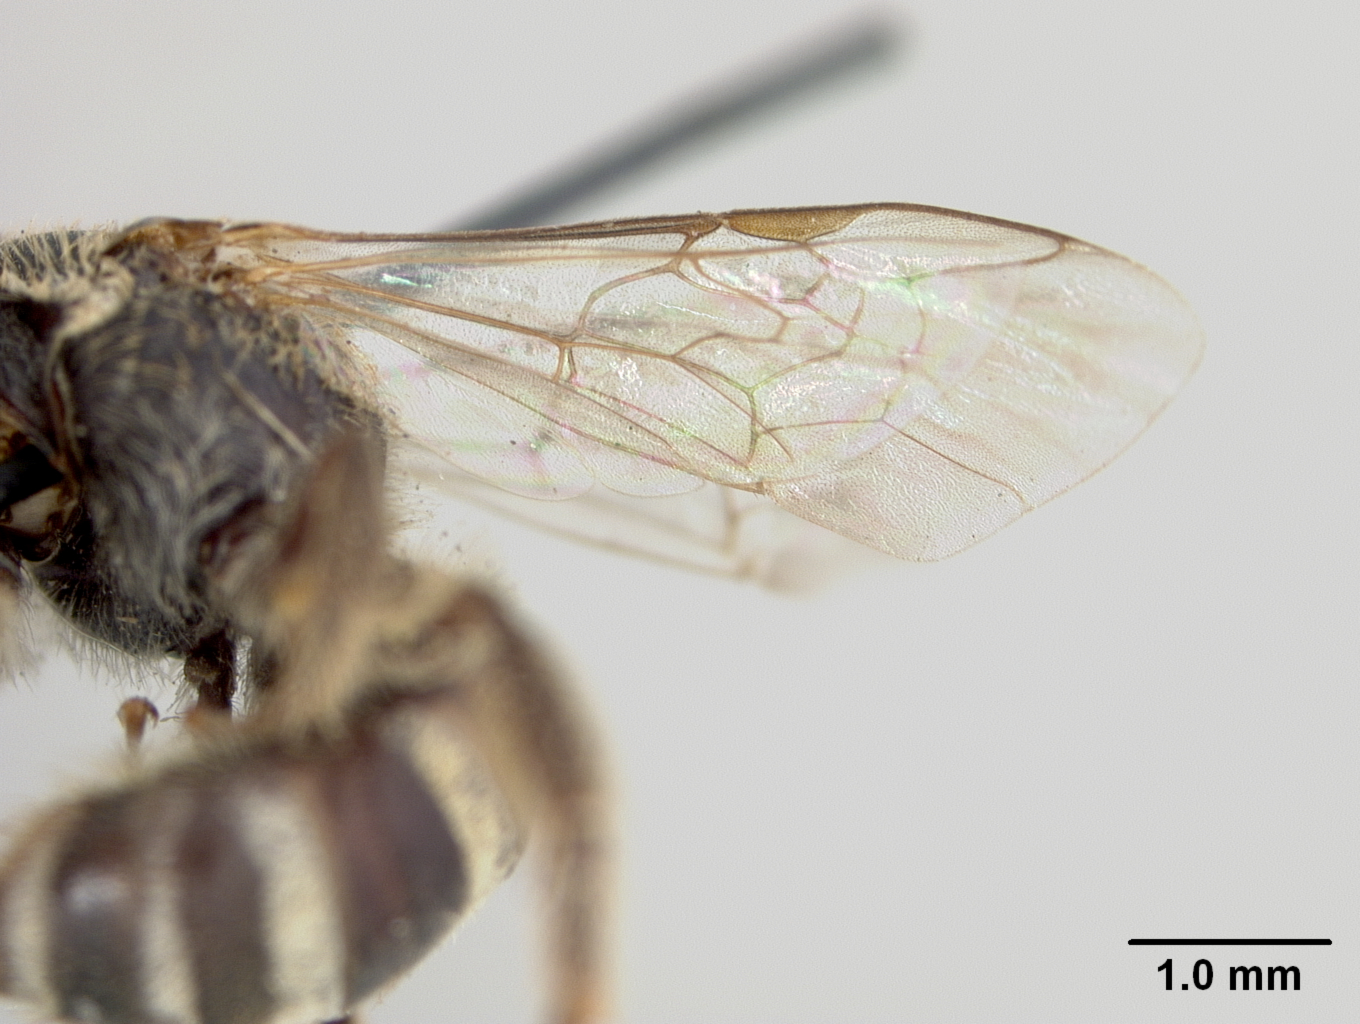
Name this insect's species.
Halictus manilae
